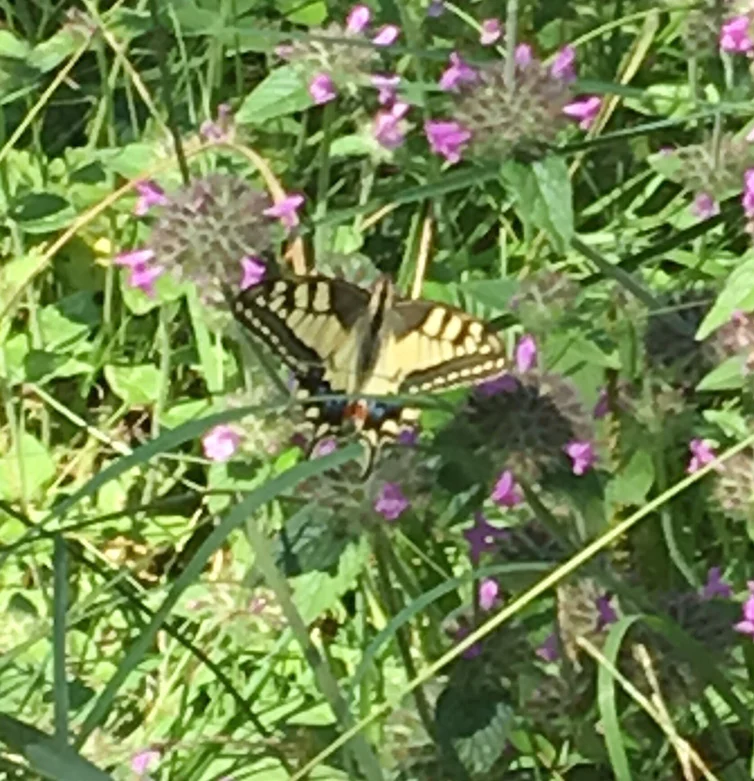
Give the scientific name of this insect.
Papilio machaon
